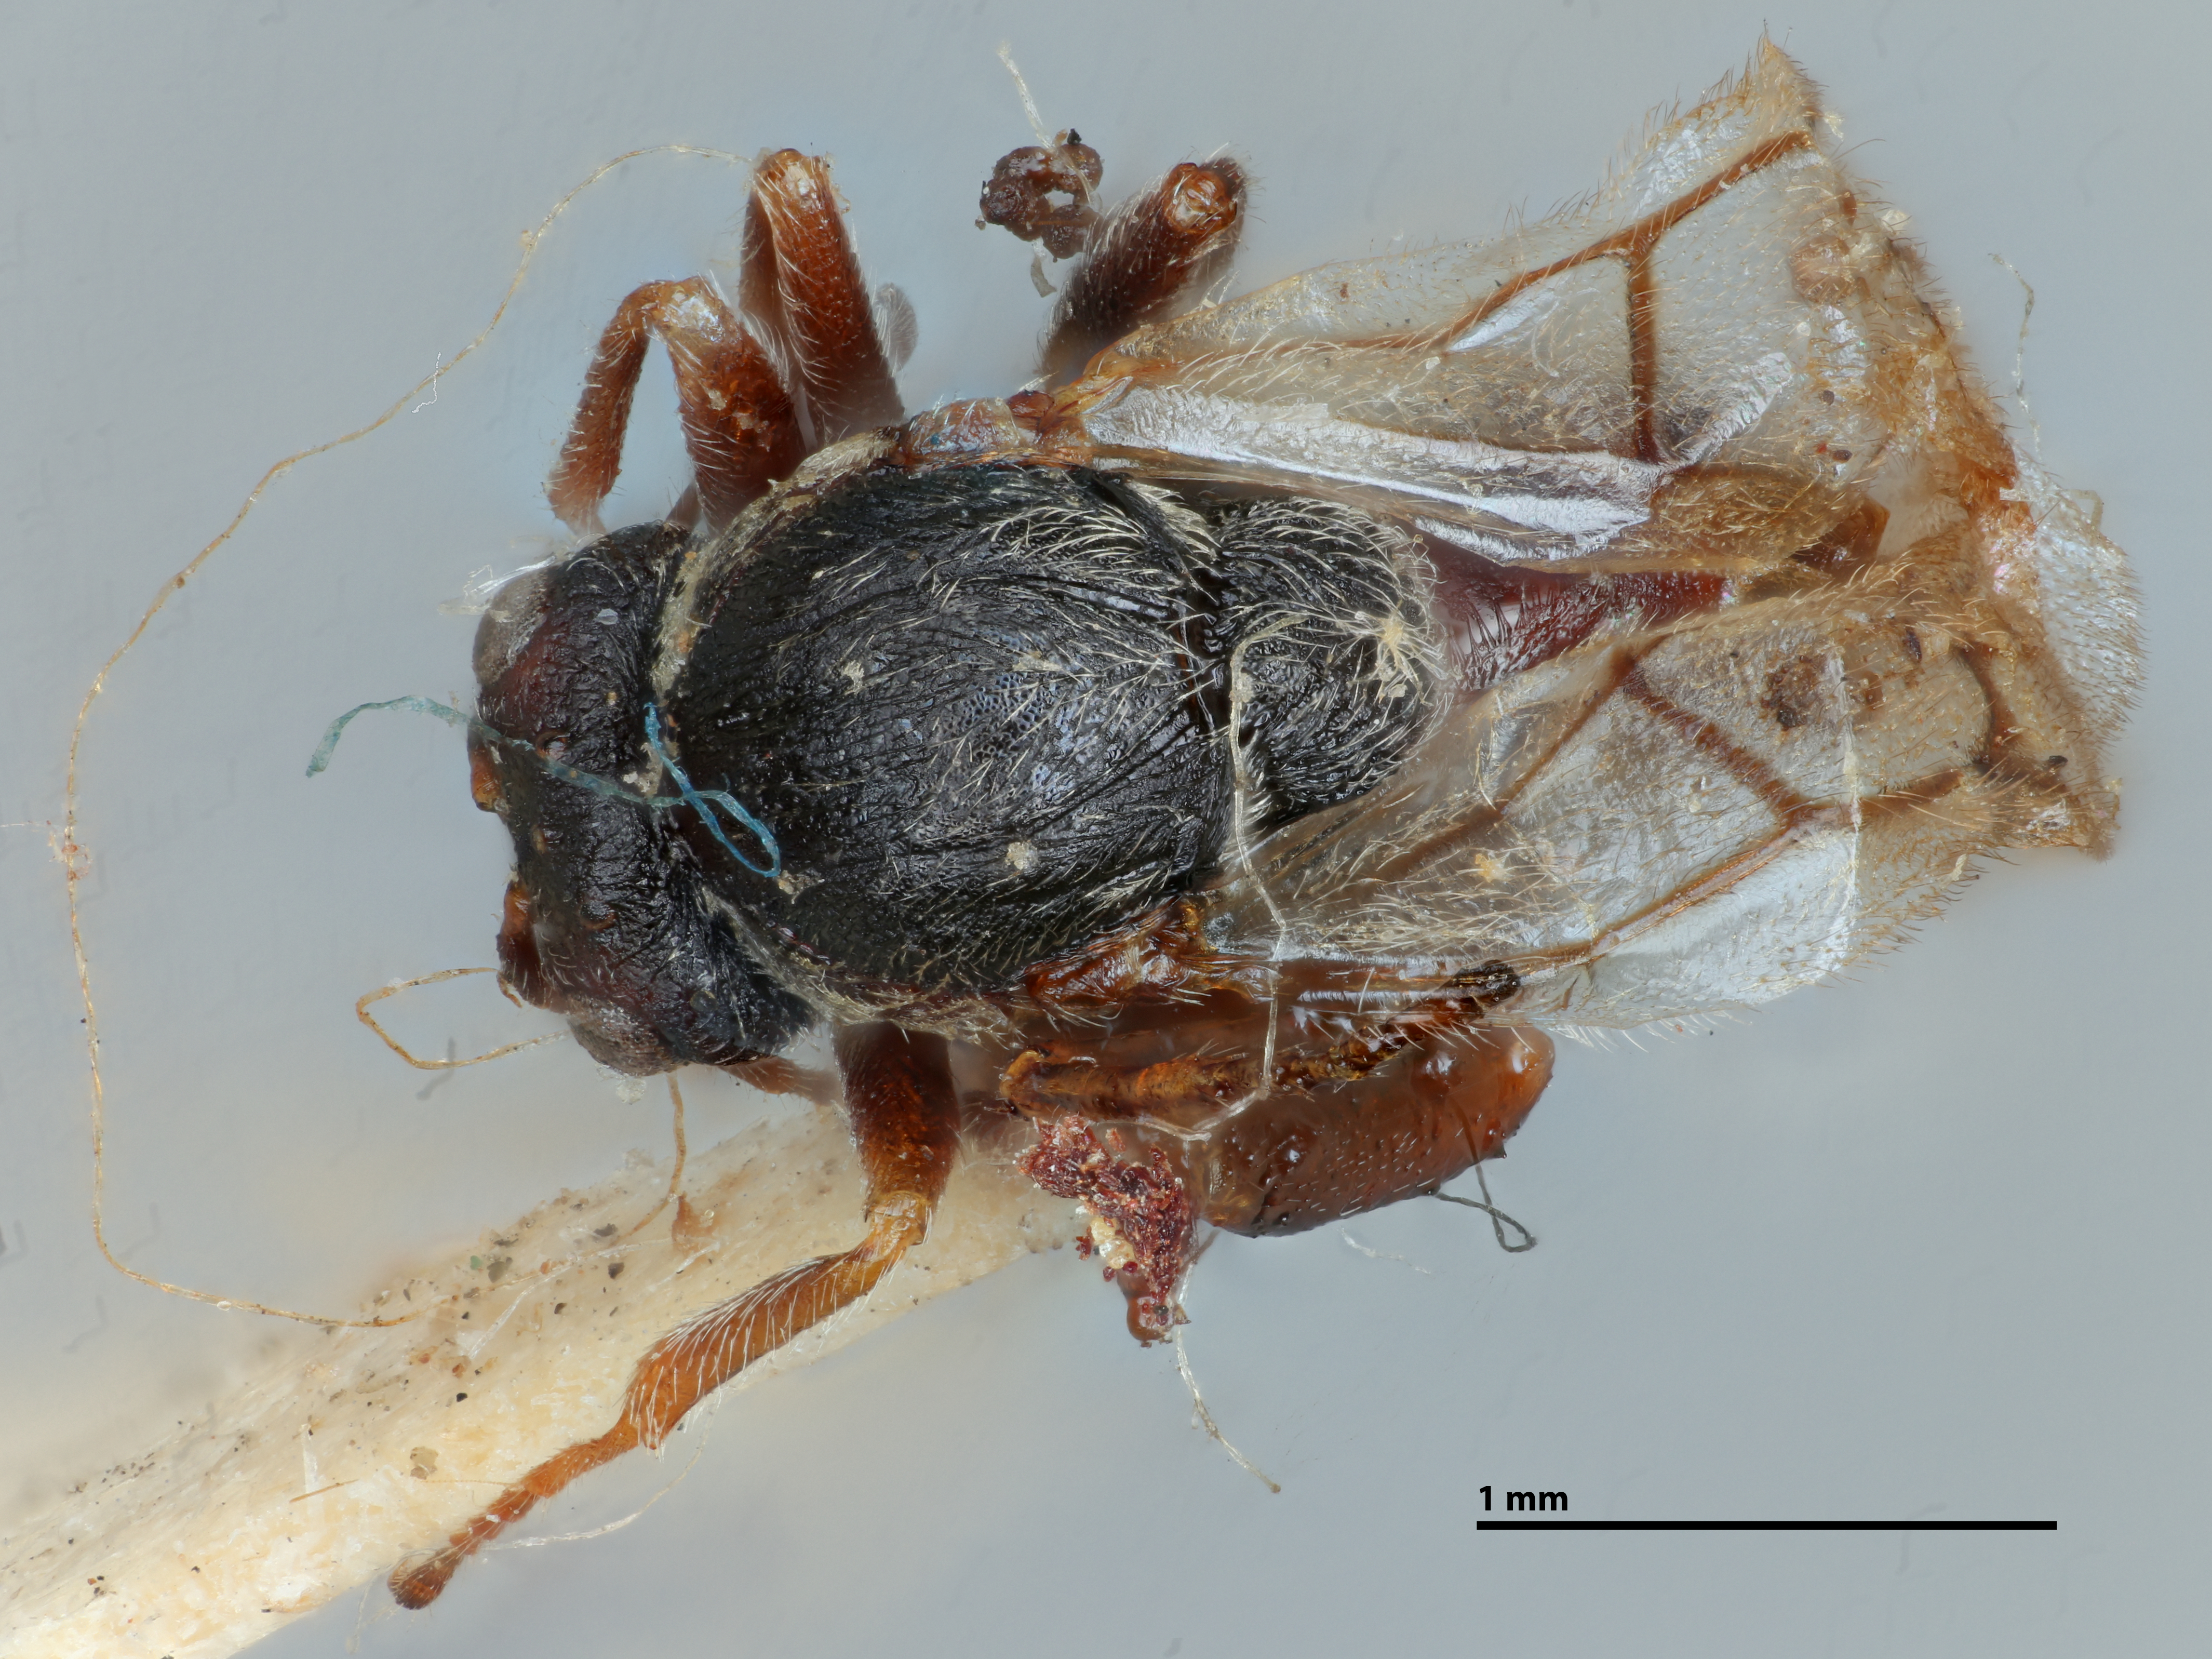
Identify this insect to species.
Cynips dimorphus
